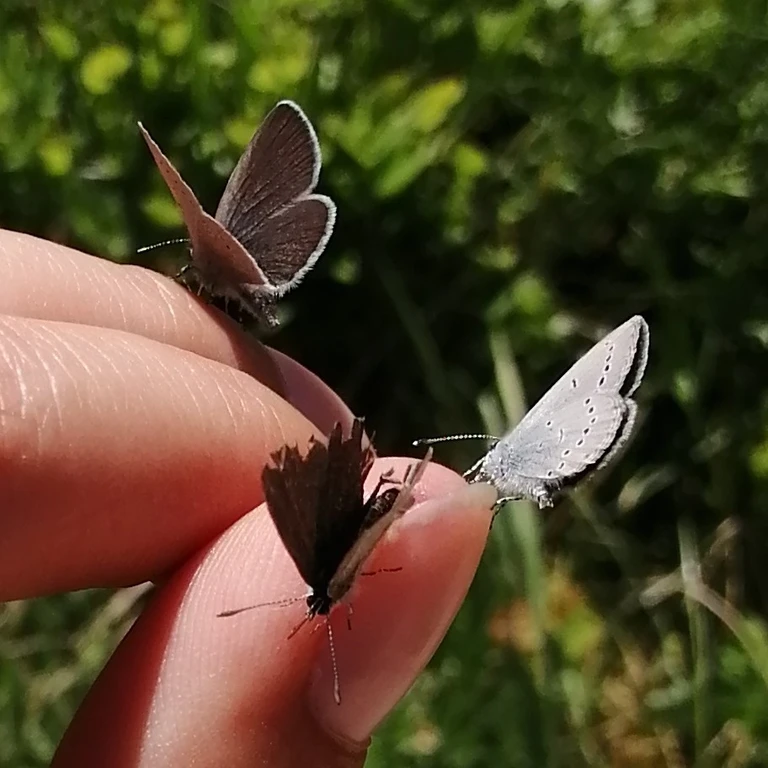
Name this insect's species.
Cupido minimus
